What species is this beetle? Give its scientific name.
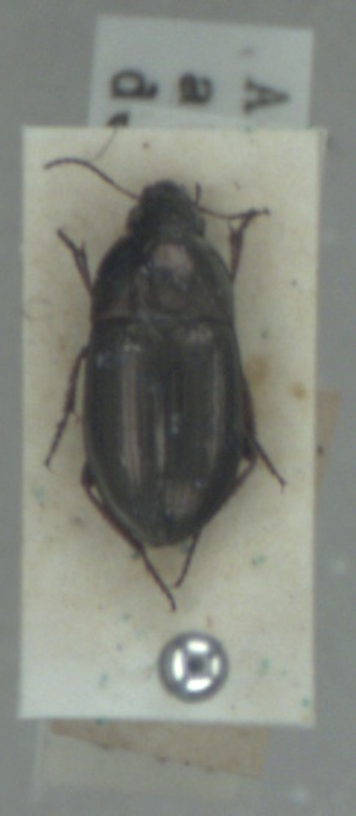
Amara aenea
